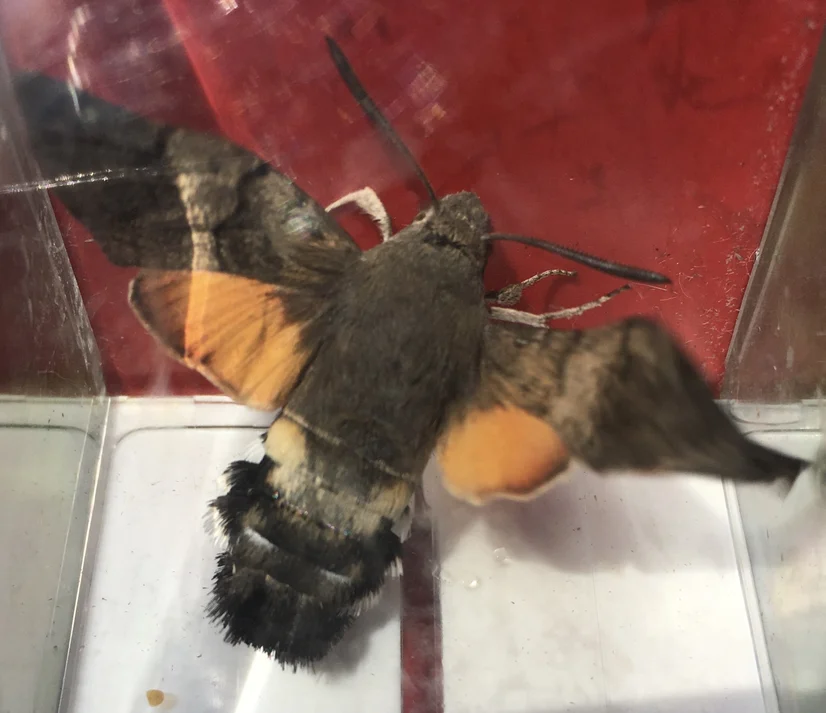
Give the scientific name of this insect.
Macroglossum stellatarum
